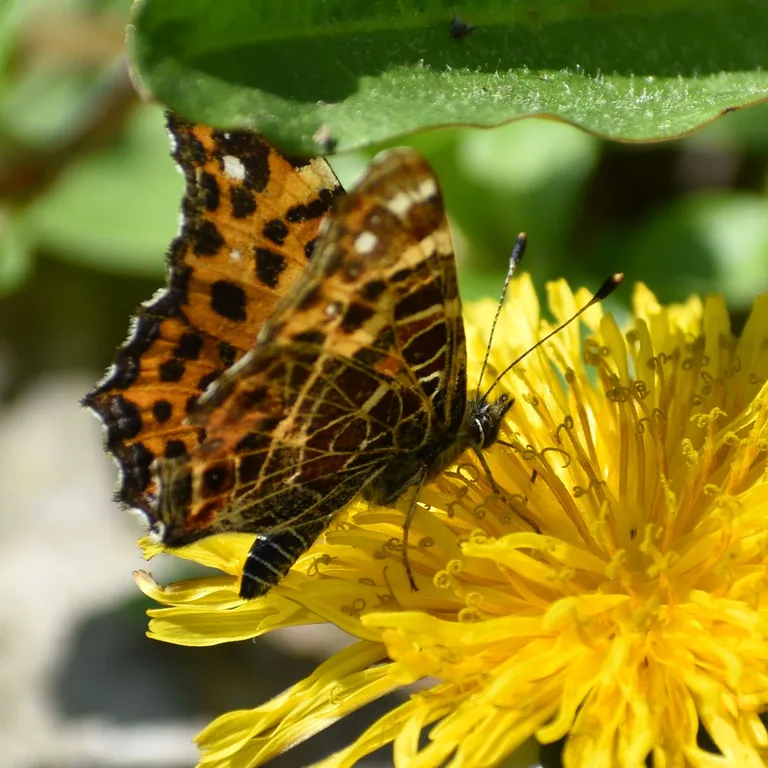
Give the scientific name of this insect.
Araschnia levana
